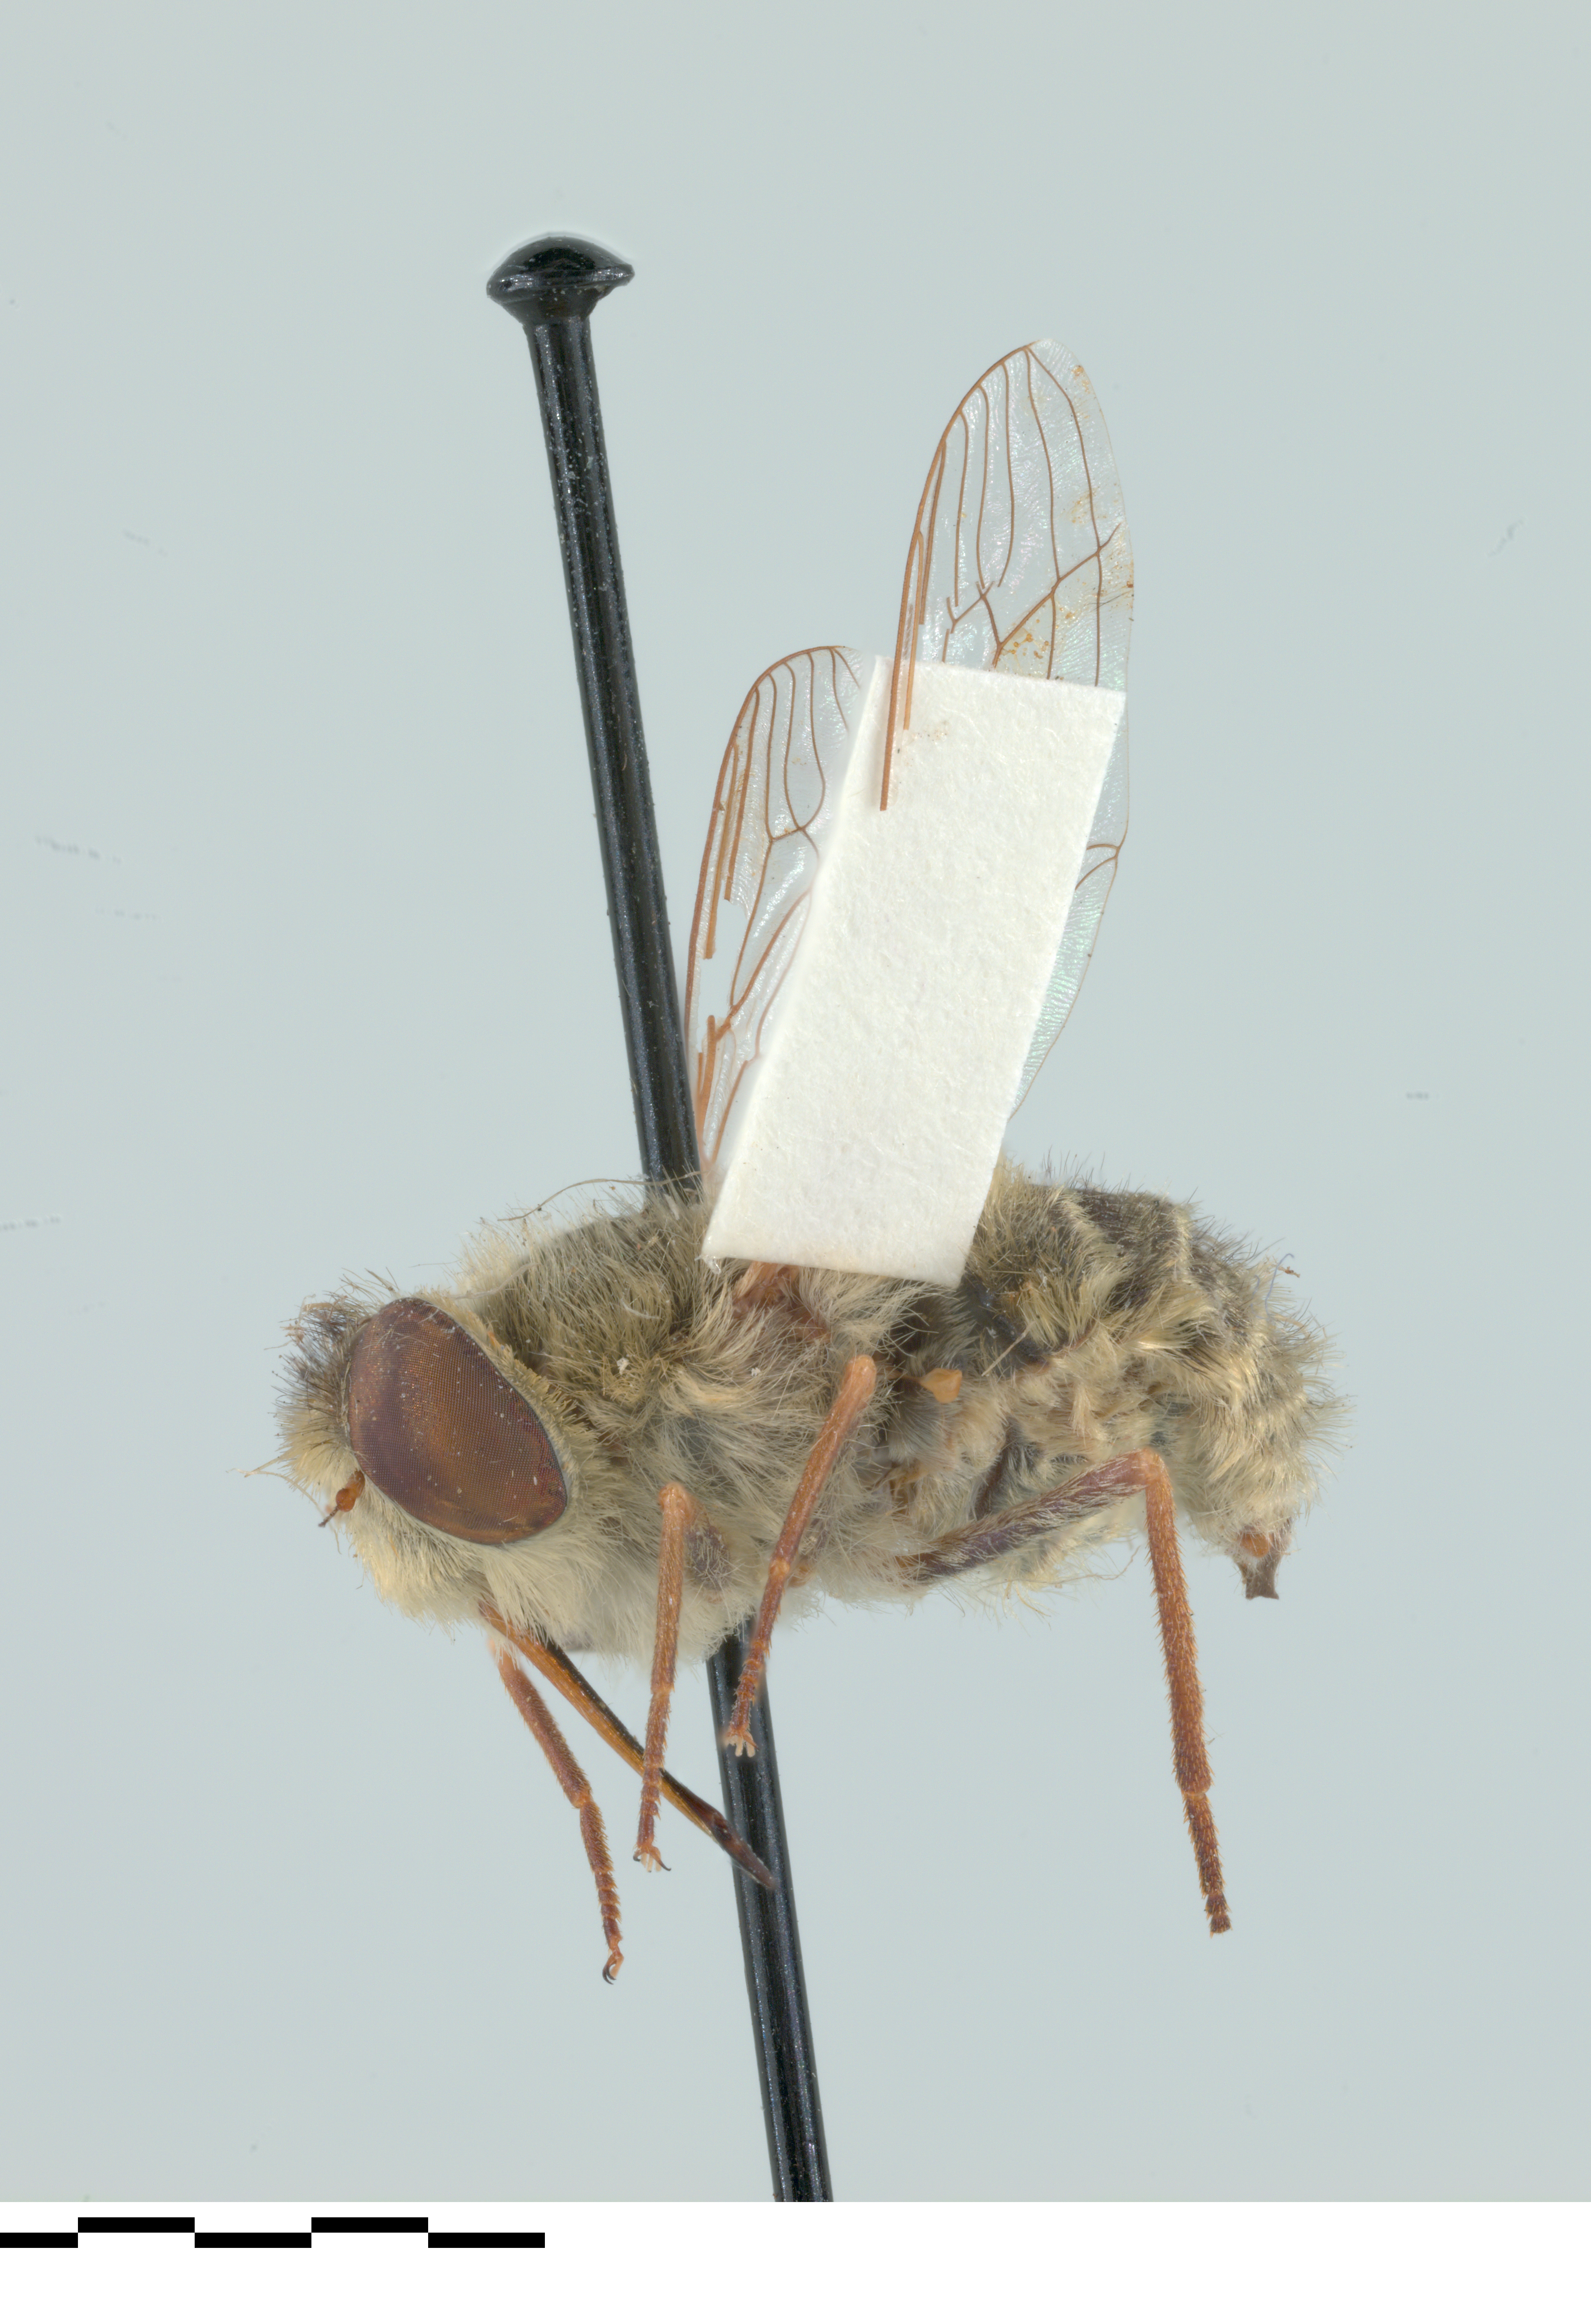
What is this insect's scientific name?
Neorhynchocephalus sackenii
